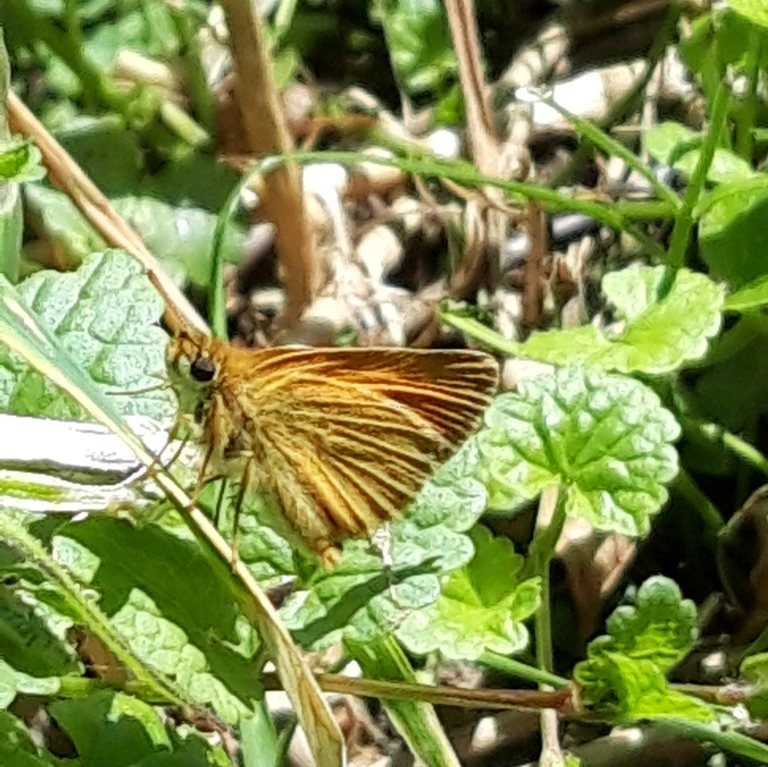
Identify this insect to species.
Ochlodes sylvanus (also Ochlodes venata)
